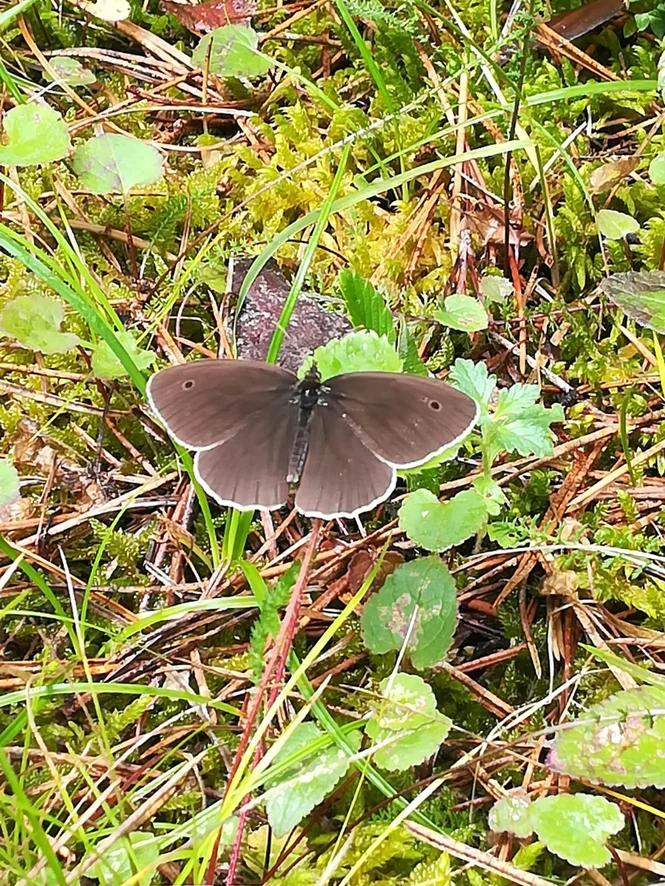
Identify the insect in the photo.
Maniola jurtina
